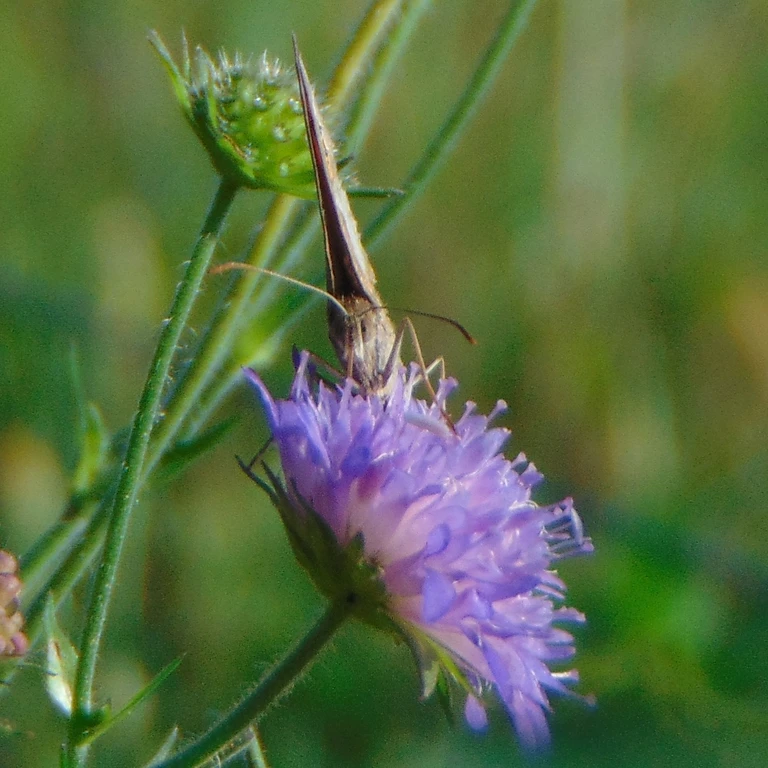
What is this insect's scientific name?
Maniola jurtina
